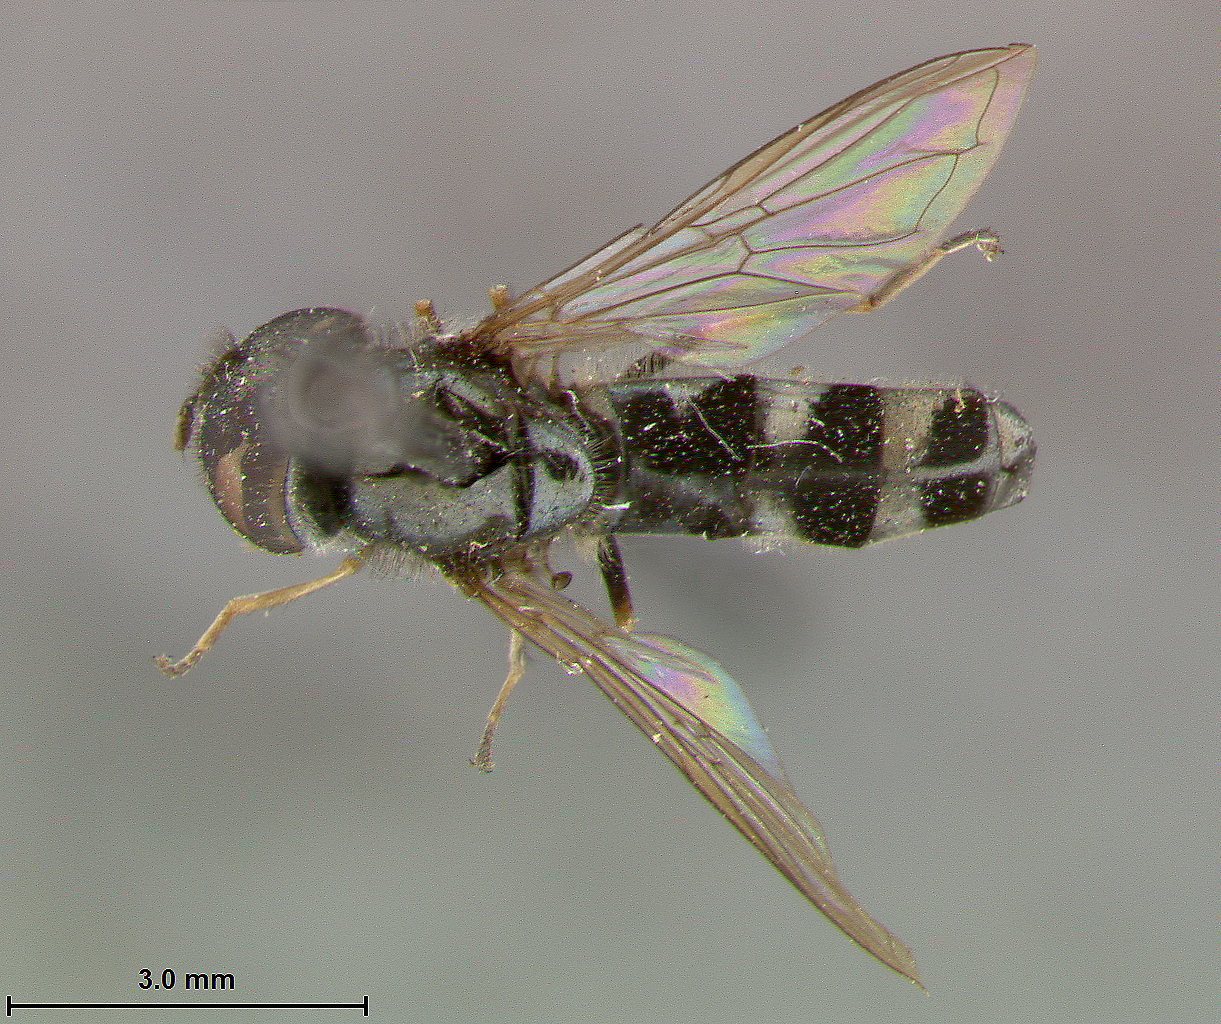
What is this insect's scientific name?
Melanostoma ontario
